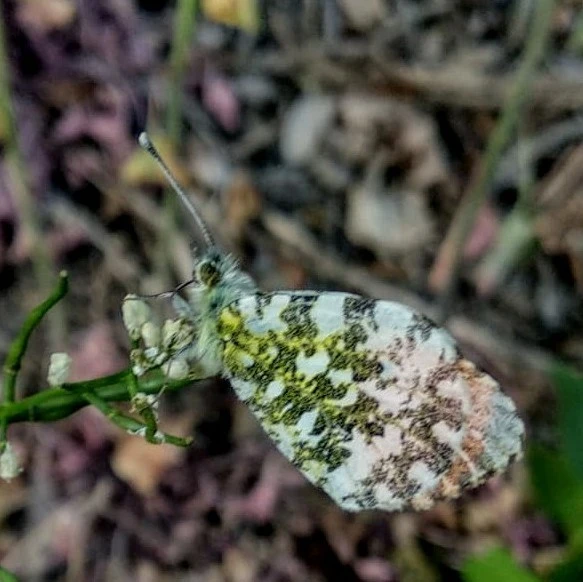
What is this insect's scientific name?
Anthocharis cardamines
